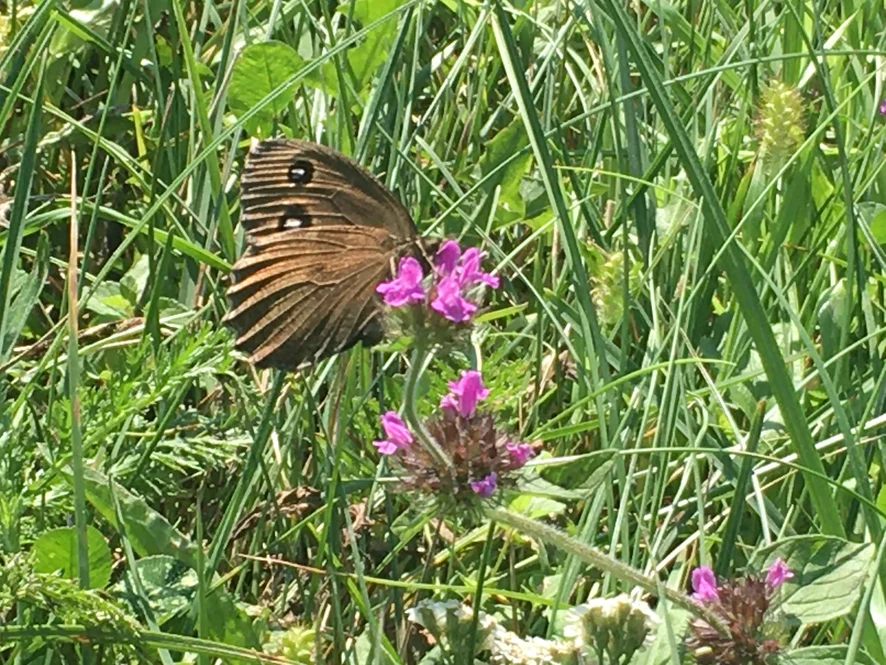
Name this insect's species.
Minois dryas
